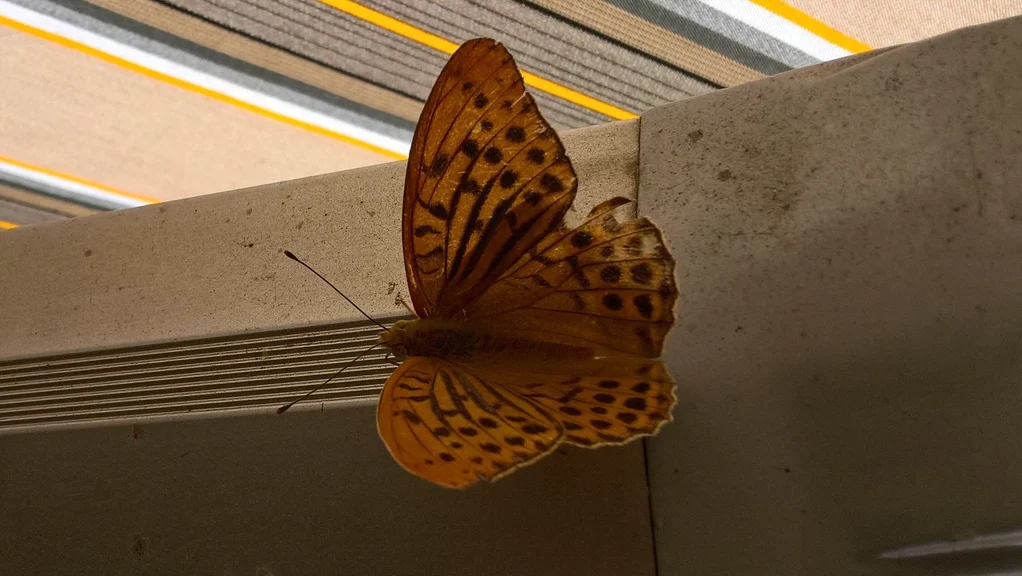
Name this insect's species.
Argynnis paphia
